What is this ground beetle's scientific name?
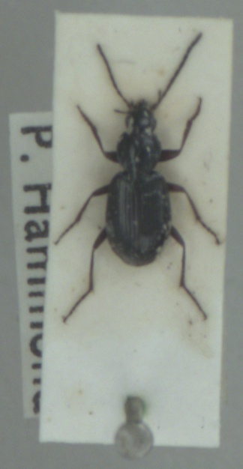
Agonum fuliginosum
